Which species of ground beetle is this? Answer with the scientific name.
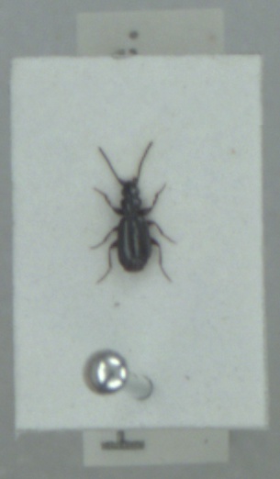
Microlestes maurus
